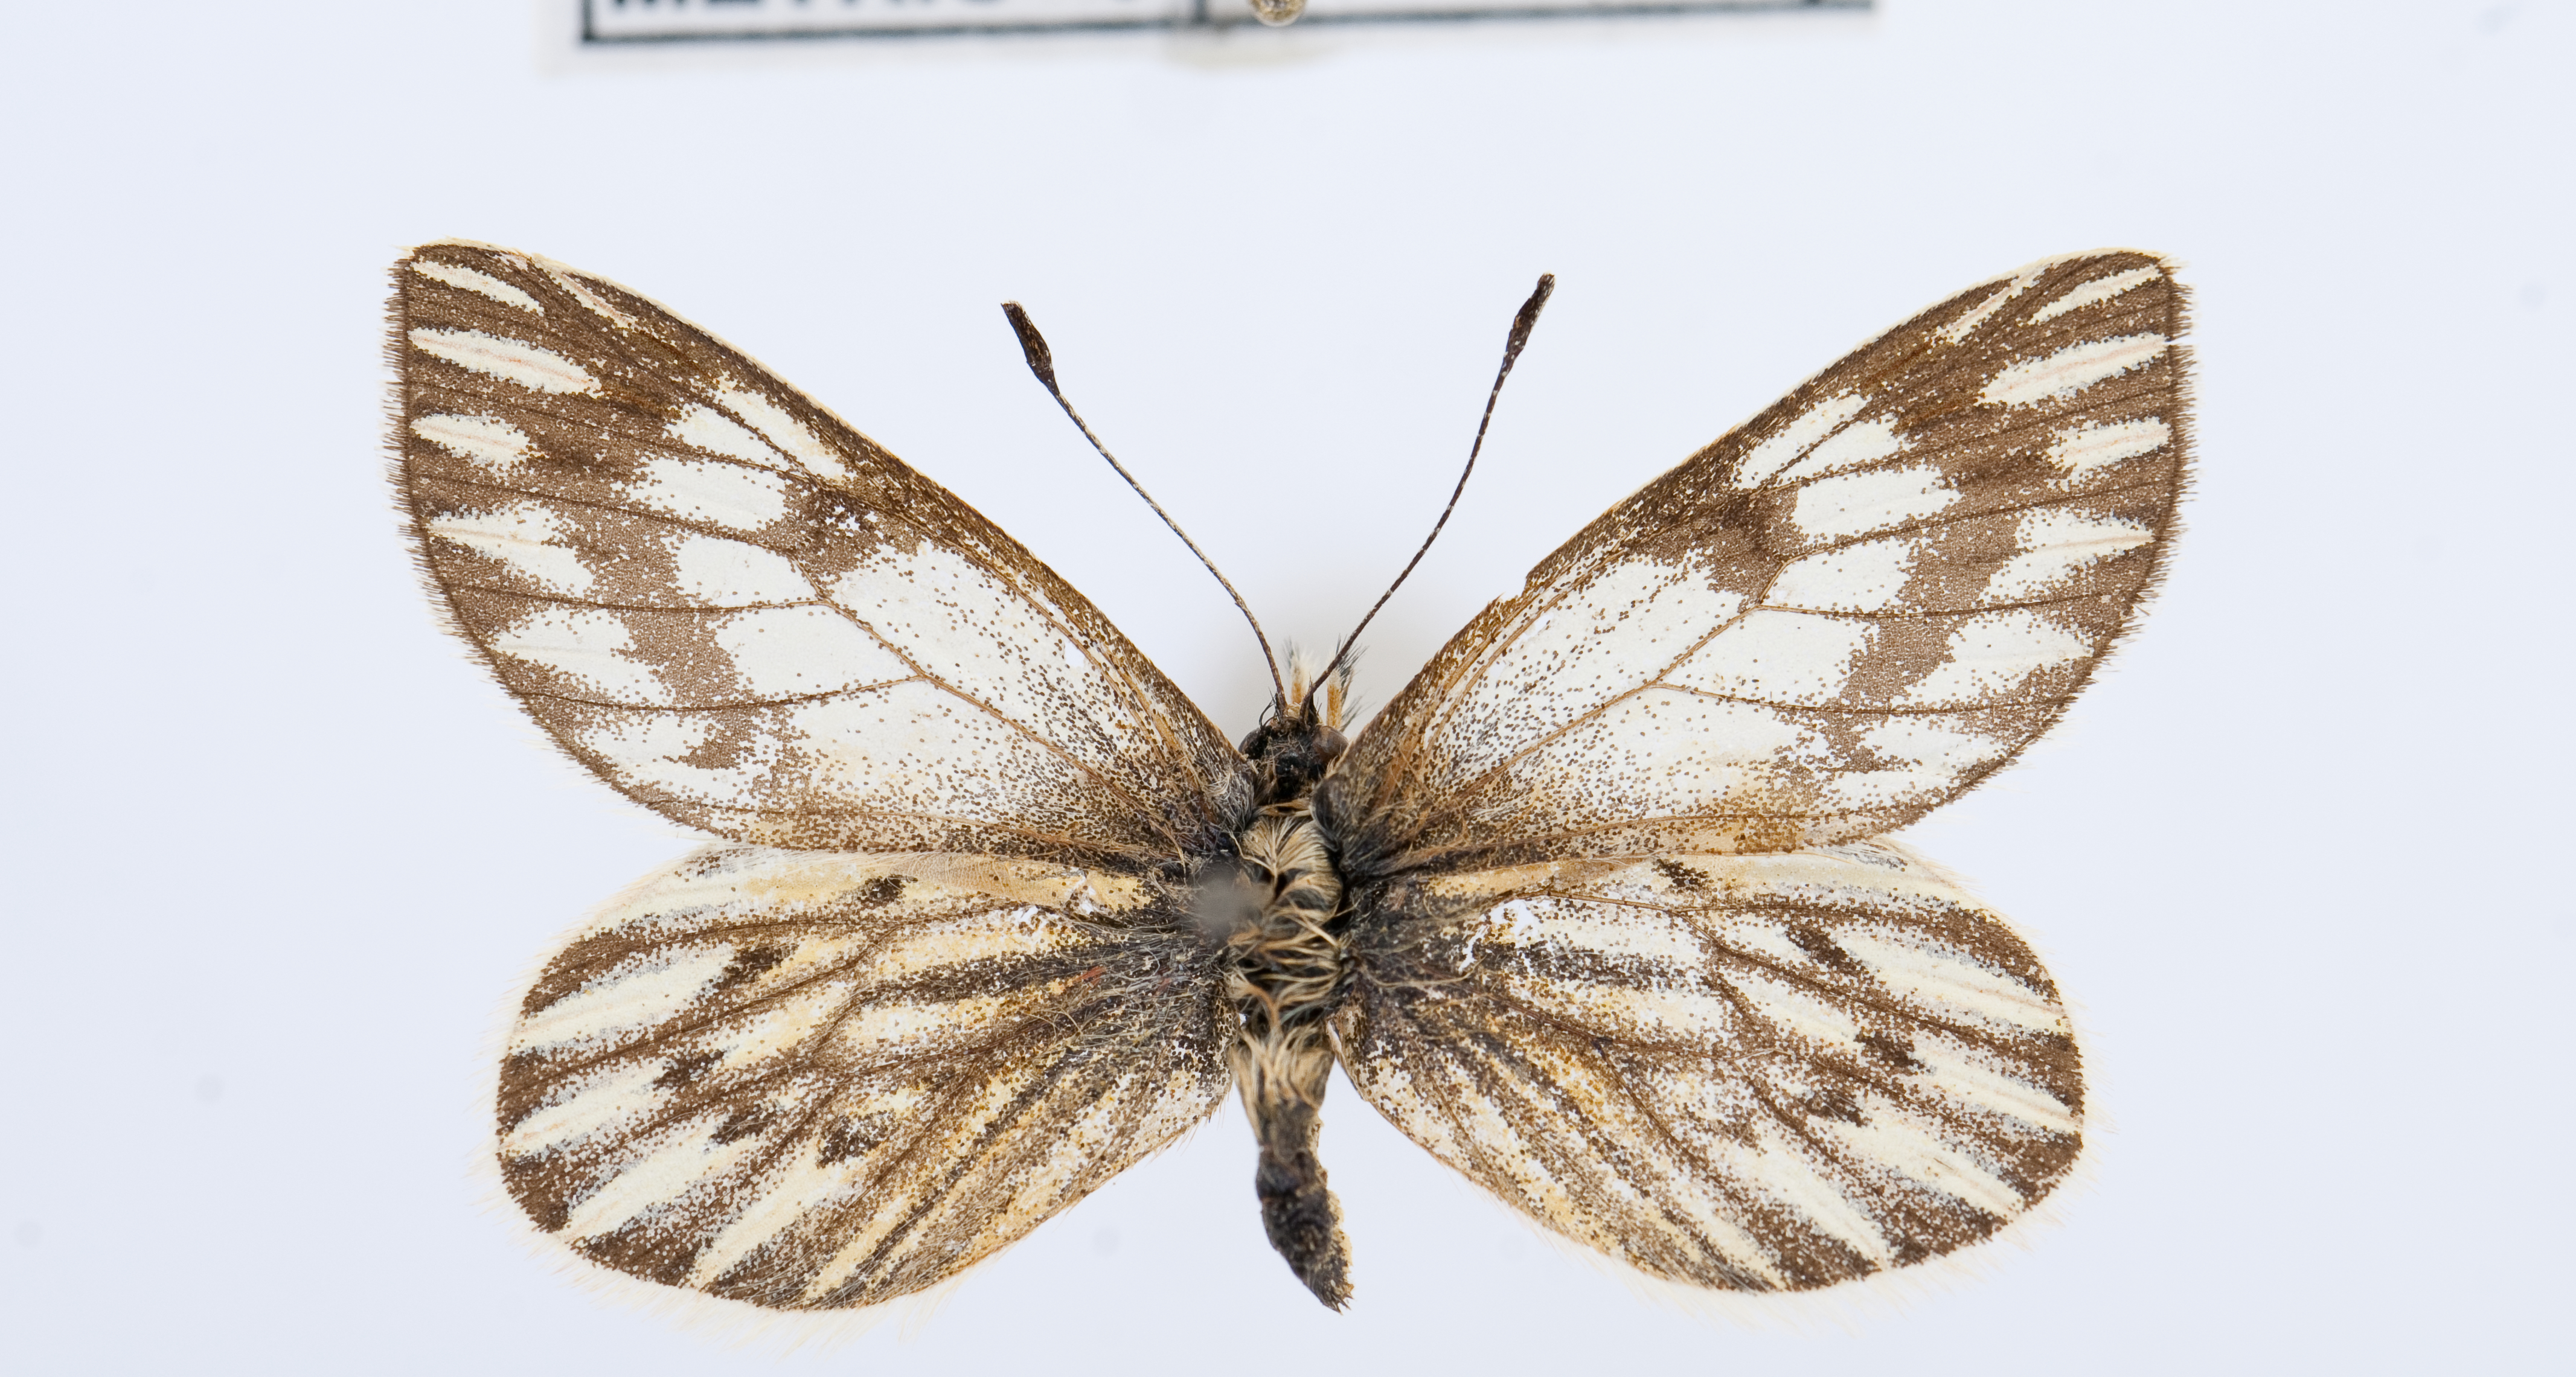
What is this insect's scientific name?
Phulia nymphula
